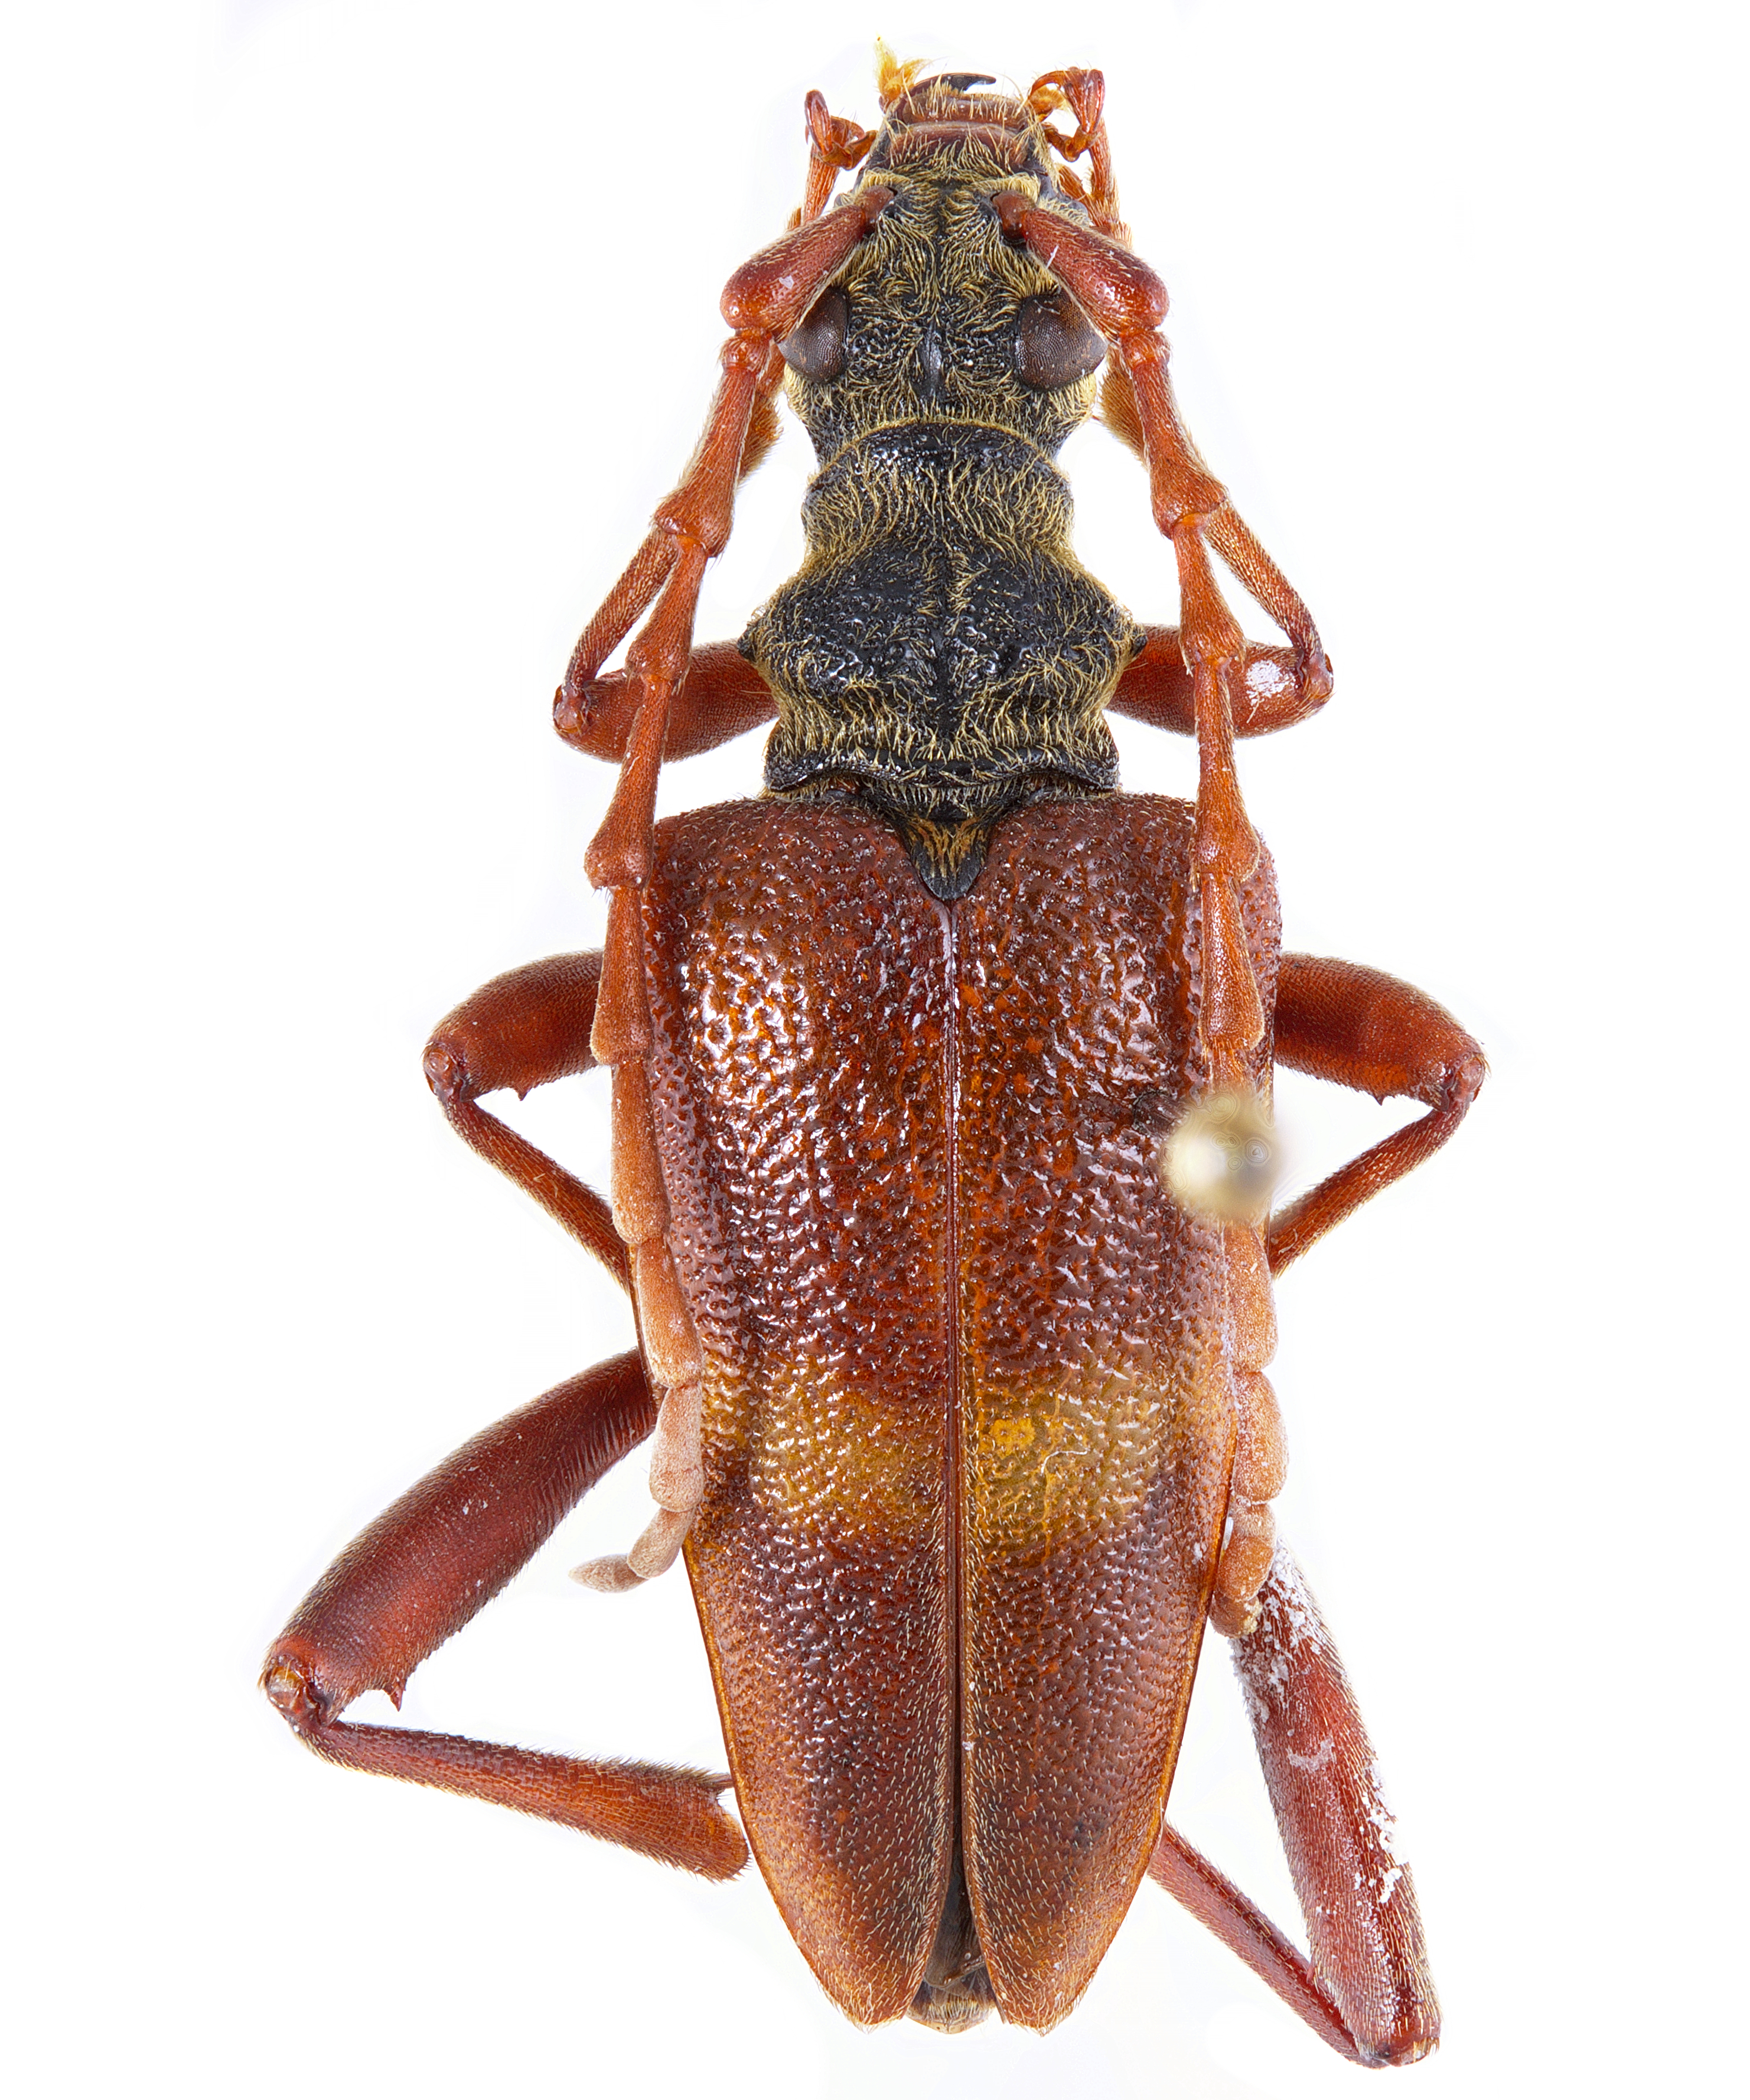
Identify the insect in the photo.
Akimerus schaefferi
